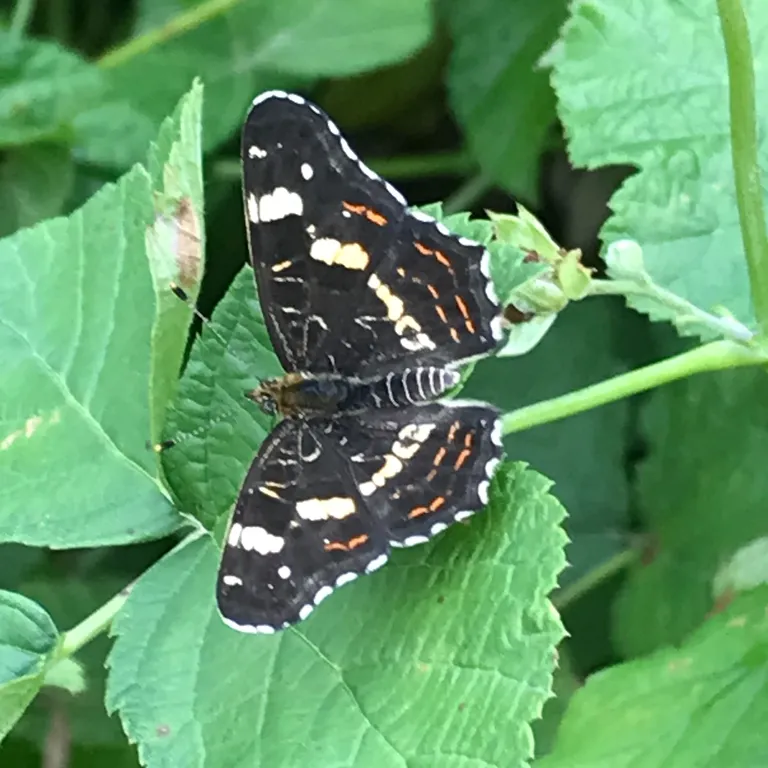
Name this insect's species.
Araschnia levana
